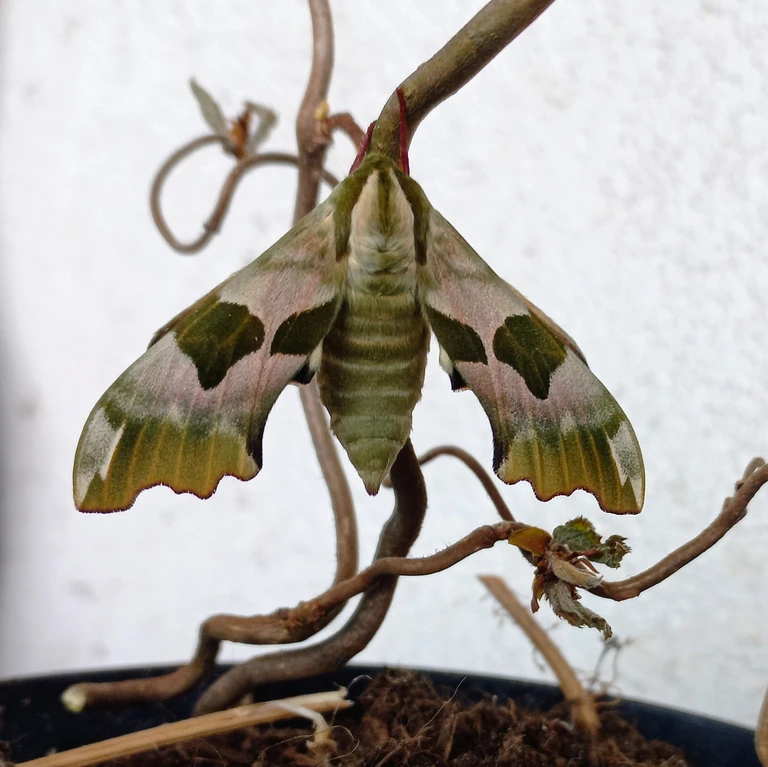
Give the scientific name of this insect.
Mimas tiliae
